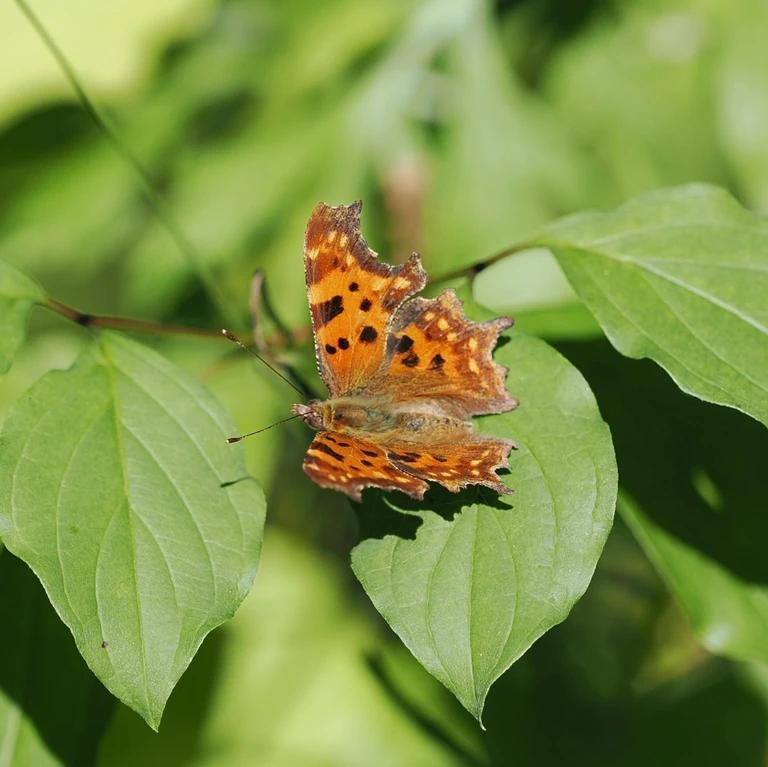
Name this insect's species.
Polygonia c-album
